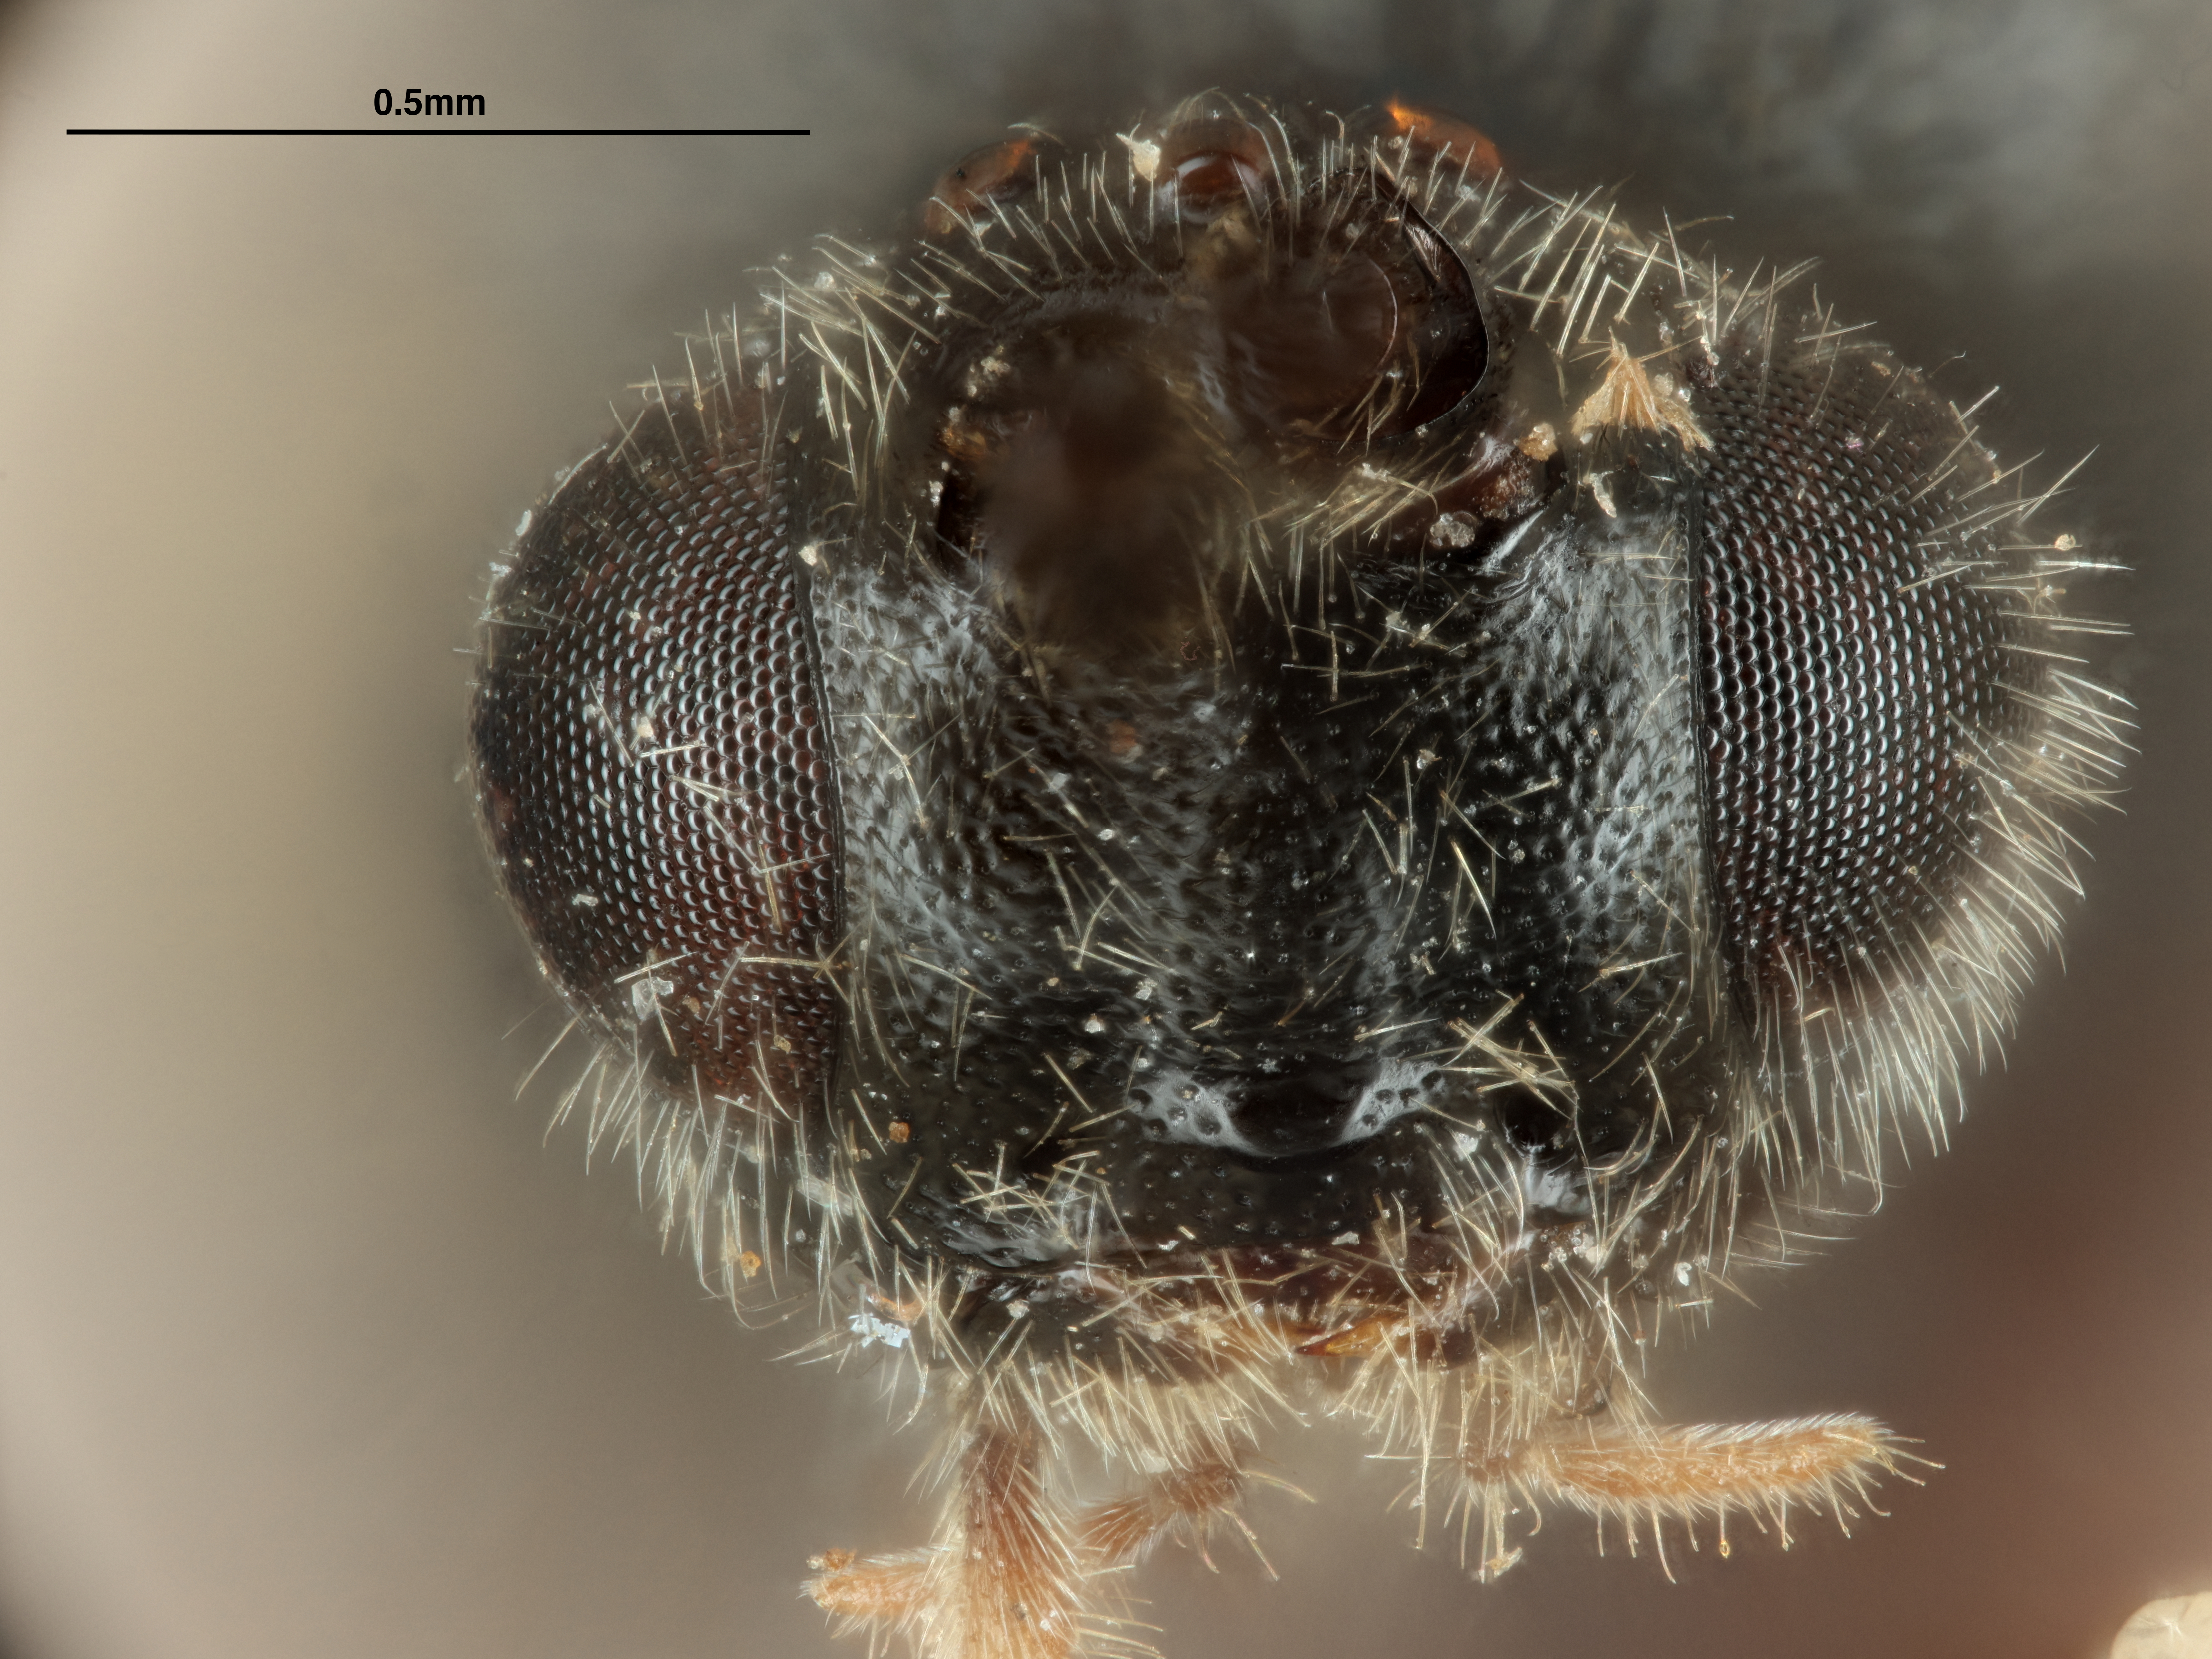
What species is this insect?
Odontofornici borneanus
